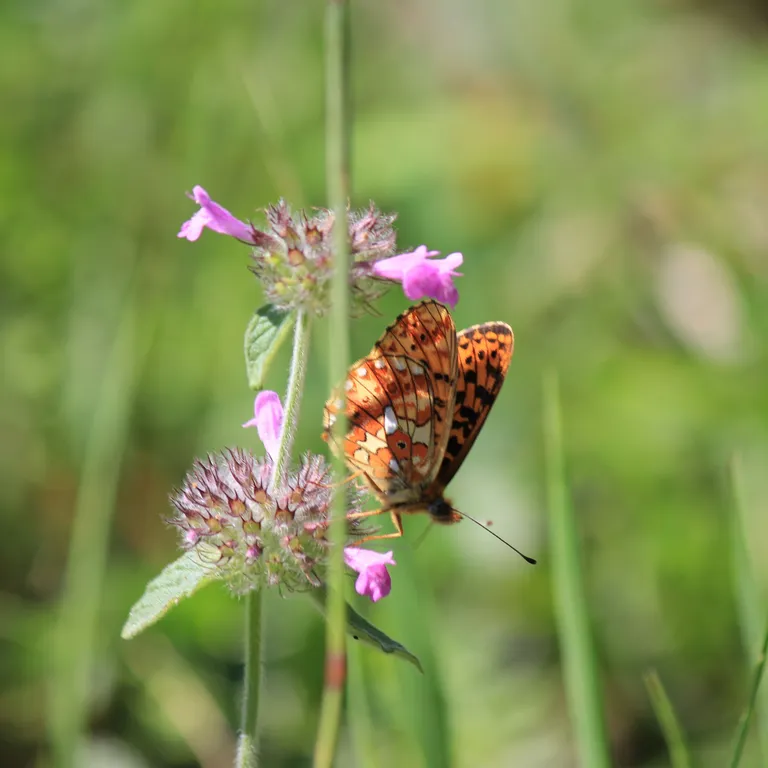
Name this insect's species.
Boloria euphrosyne (also Clossiana euphrosyne)
